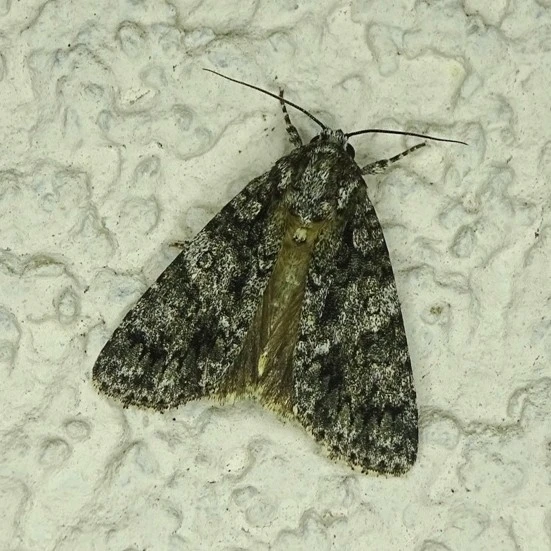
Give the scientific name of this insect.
Acronicta rumicis
